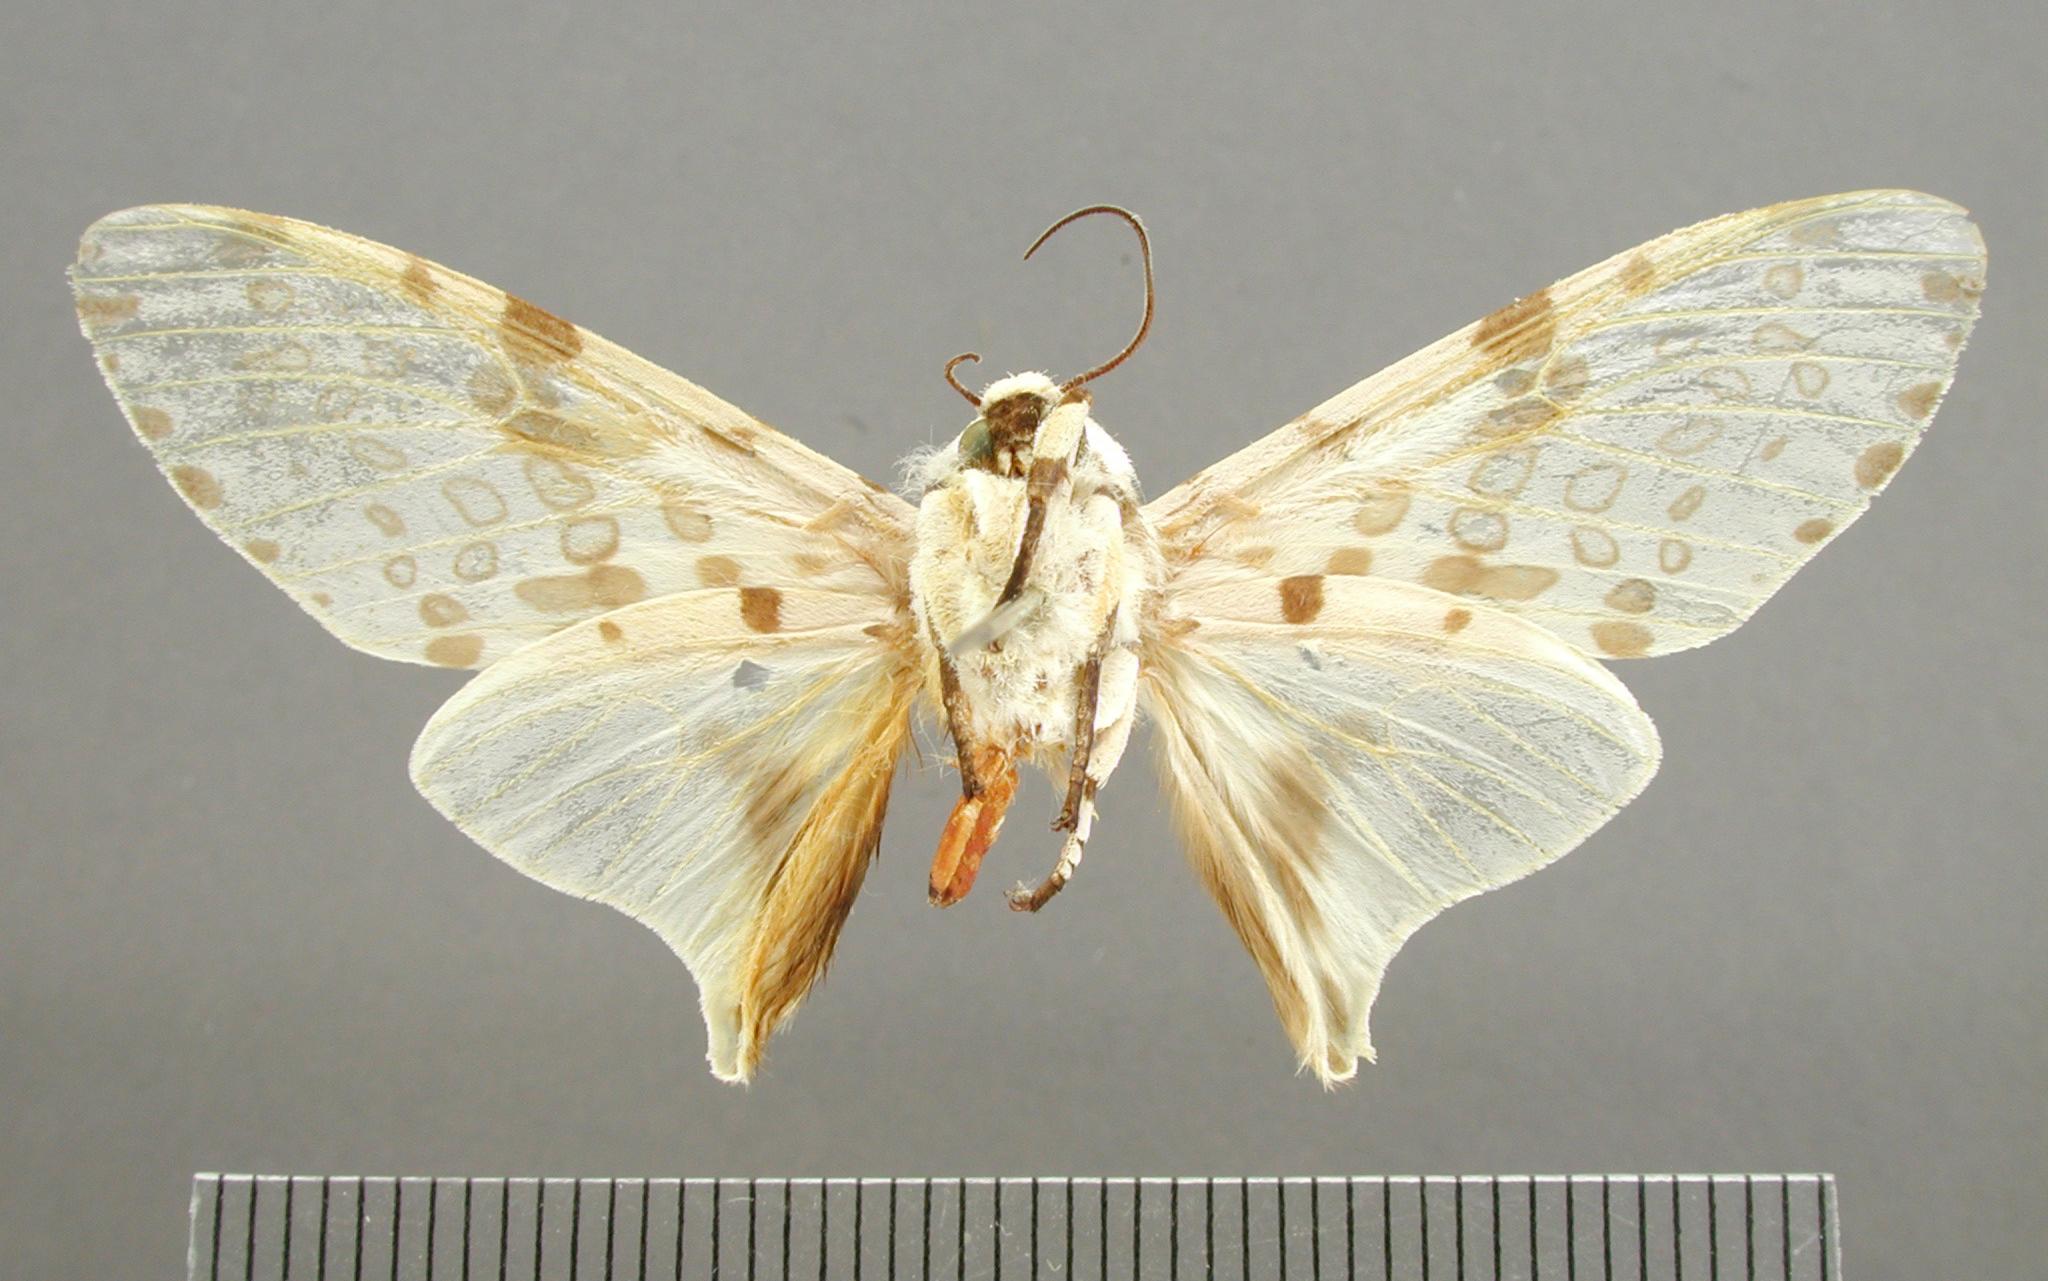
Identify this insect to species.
Ecpantheria perplexa
